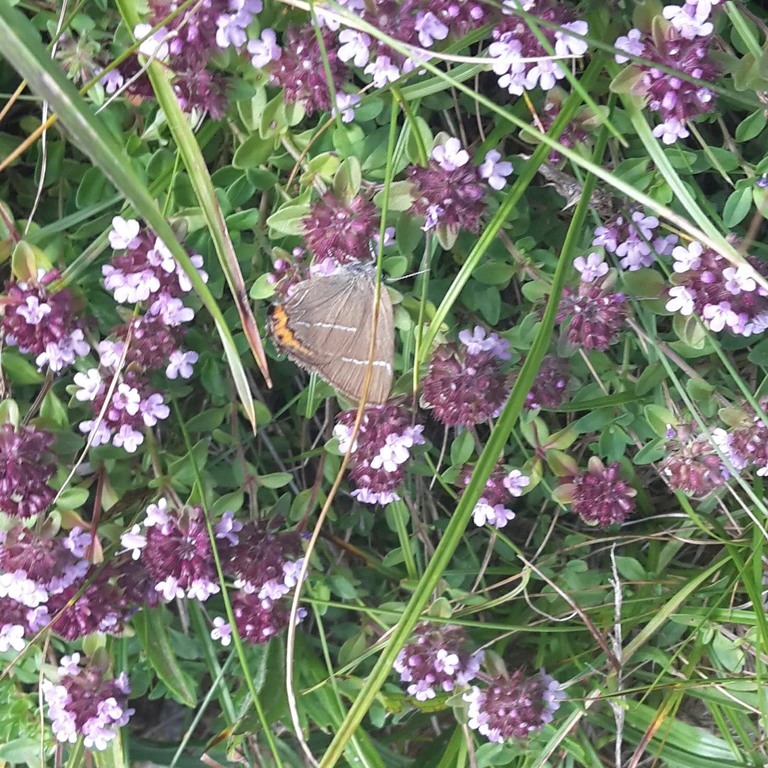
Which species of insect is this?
Satyrium w-album
